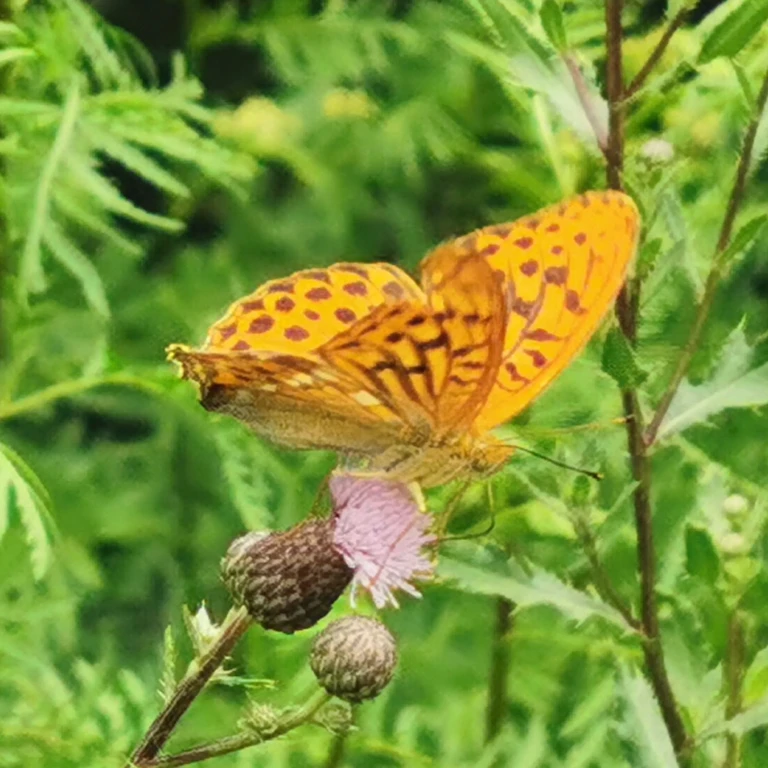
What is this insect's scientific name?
Argynnis paphia
